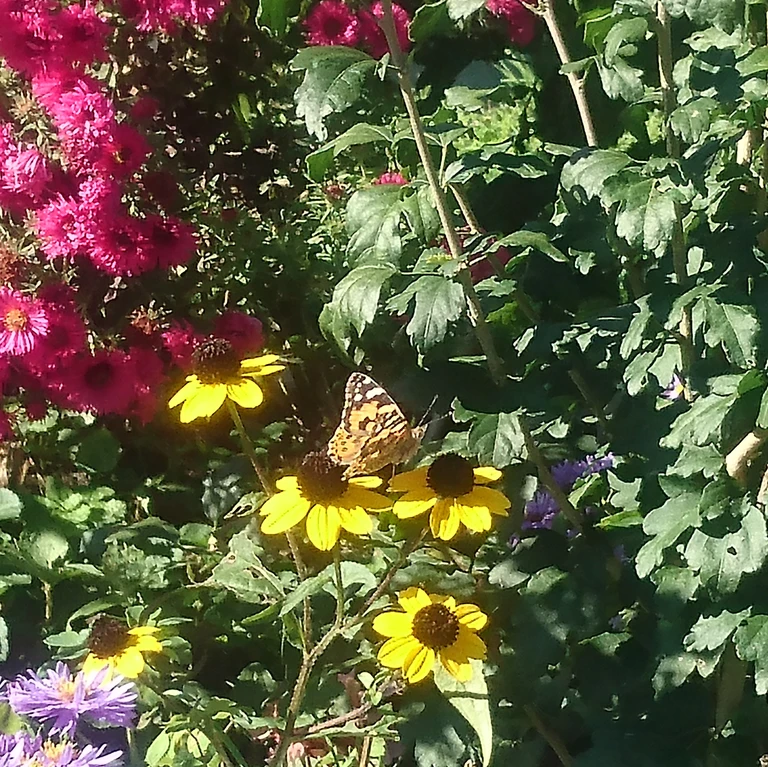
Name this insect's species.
Vanessa cardui
